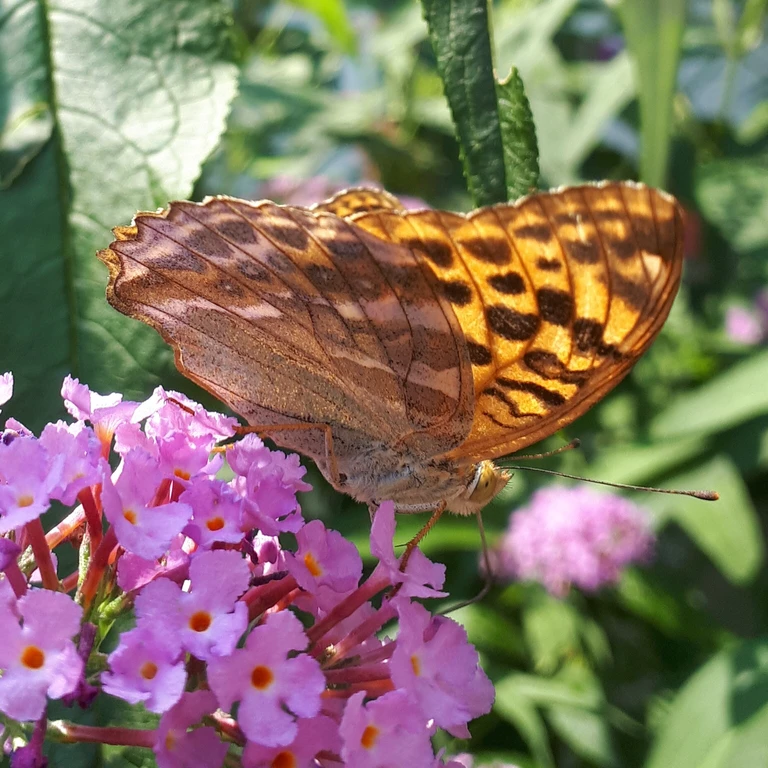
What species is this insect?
Argynnis paphia
